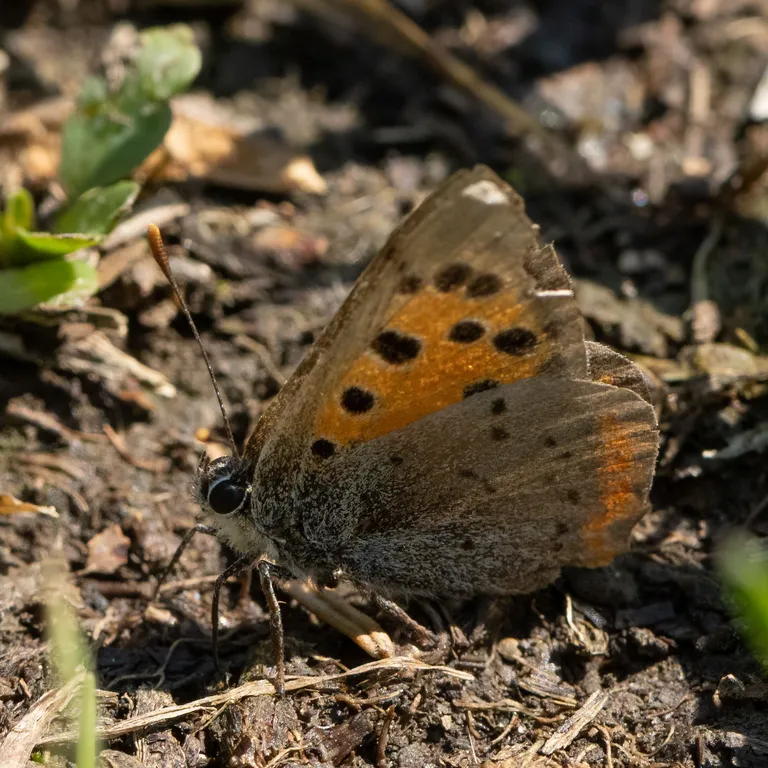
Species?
Lycaena phlaeas
